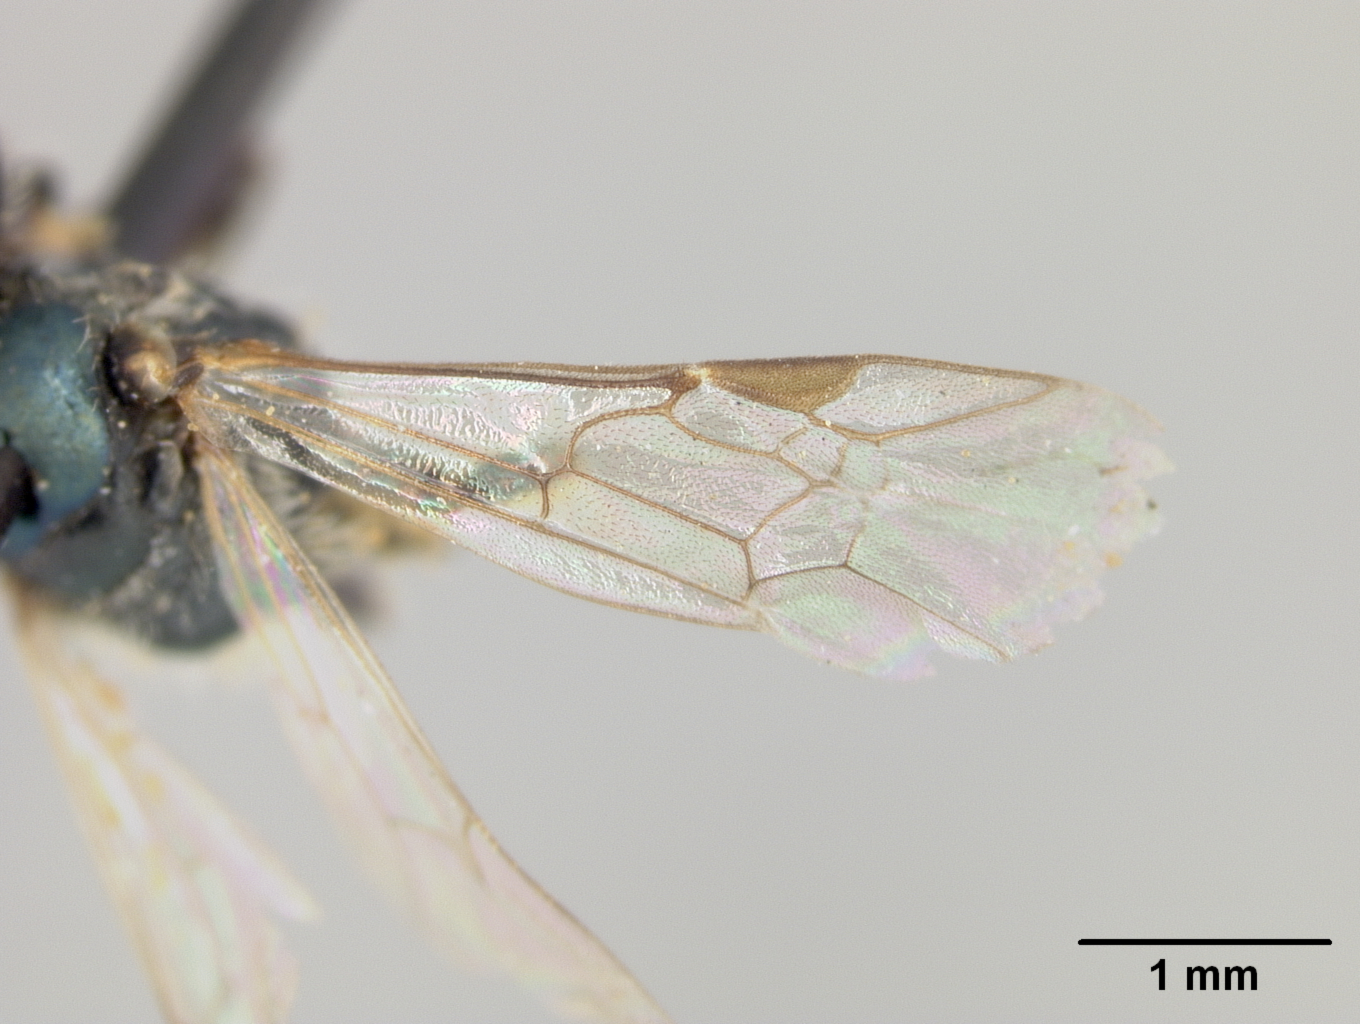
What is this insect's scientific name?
Halictus raymenti
